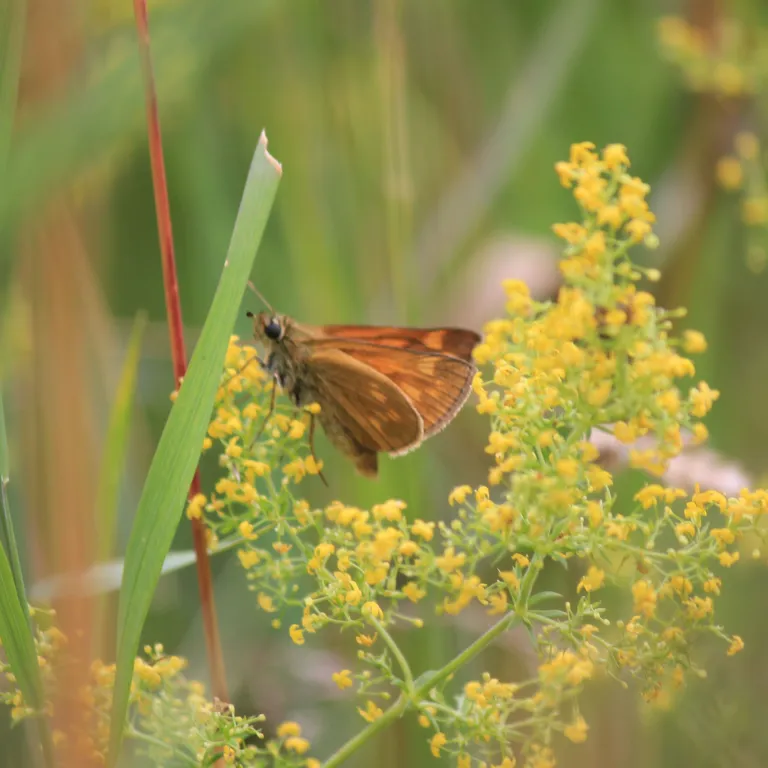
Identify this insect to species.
Ochlodes sylvanus (also Ochlodes venata)
